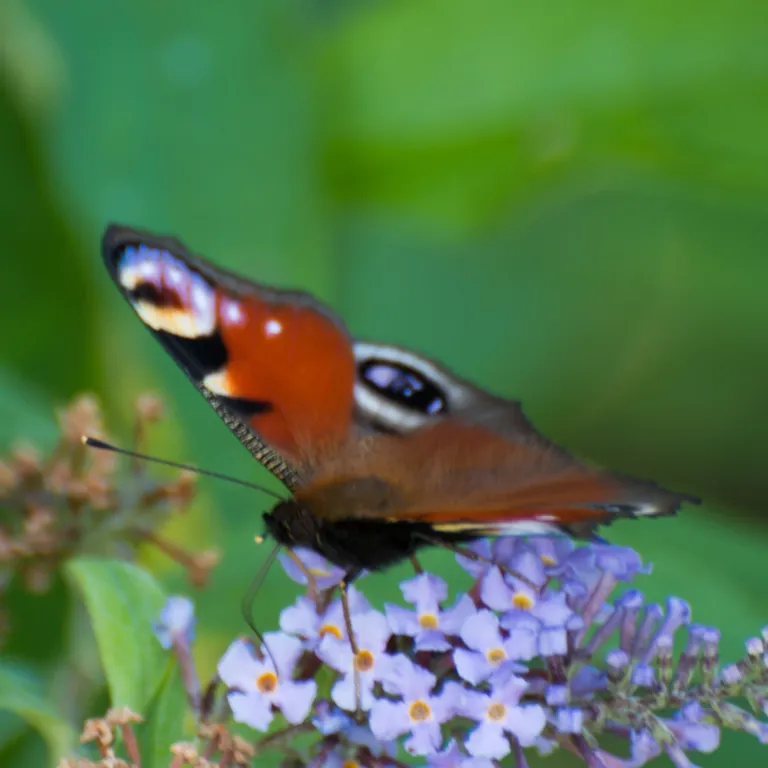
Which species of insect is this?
Aglais io
